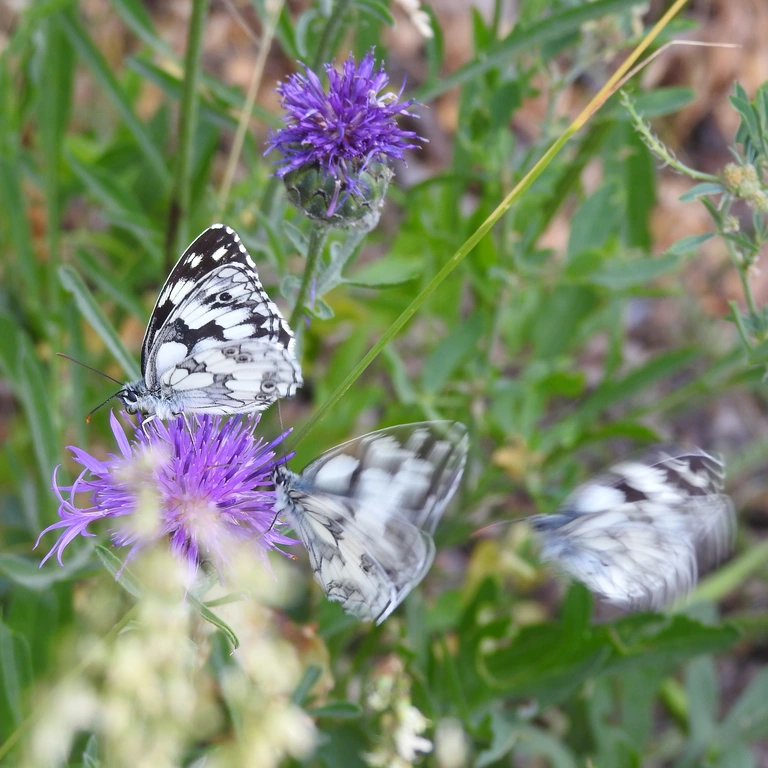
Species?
Melanargia galathea
